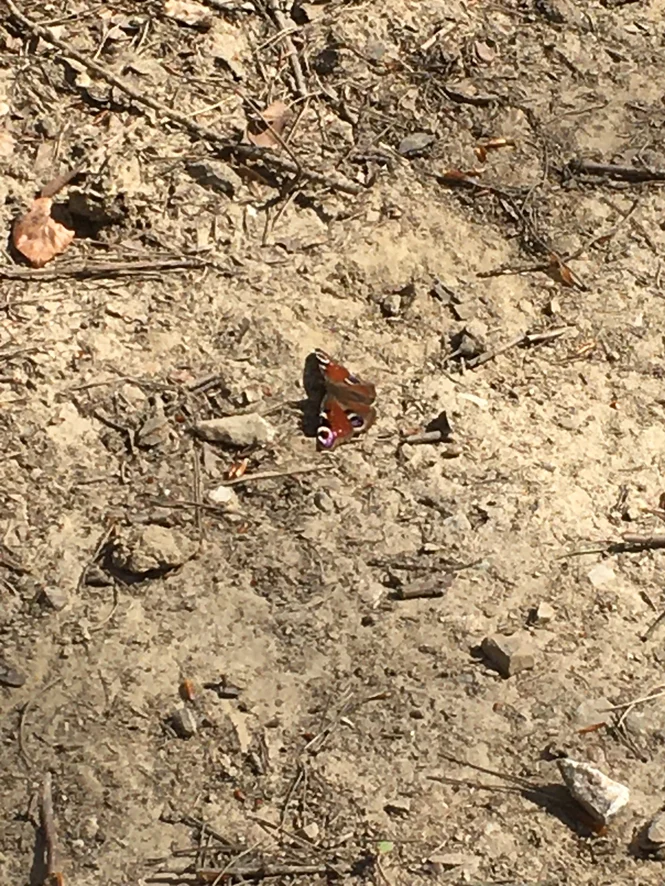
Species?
Aglais io
